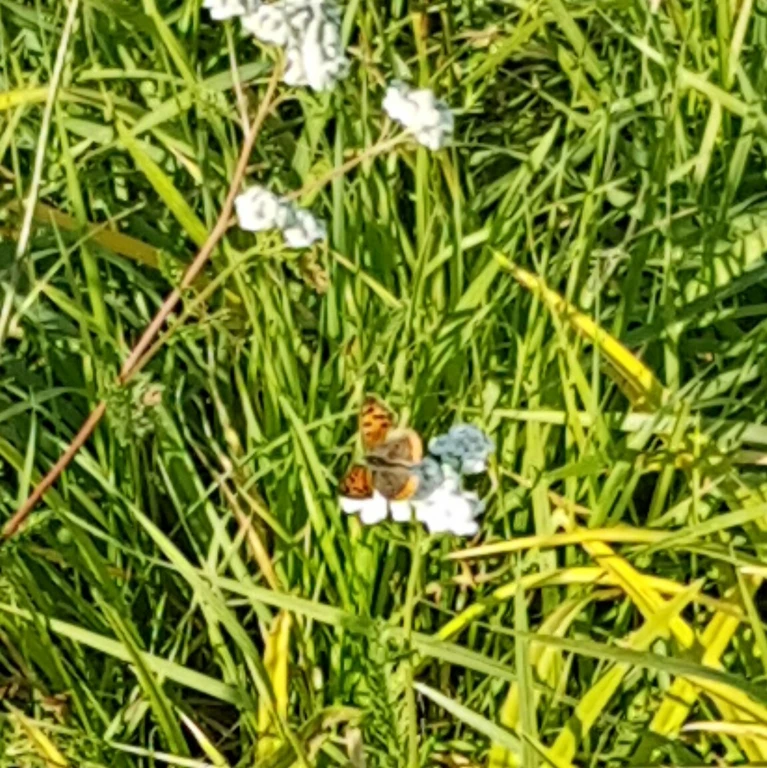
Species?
Lycaena phlaeas
